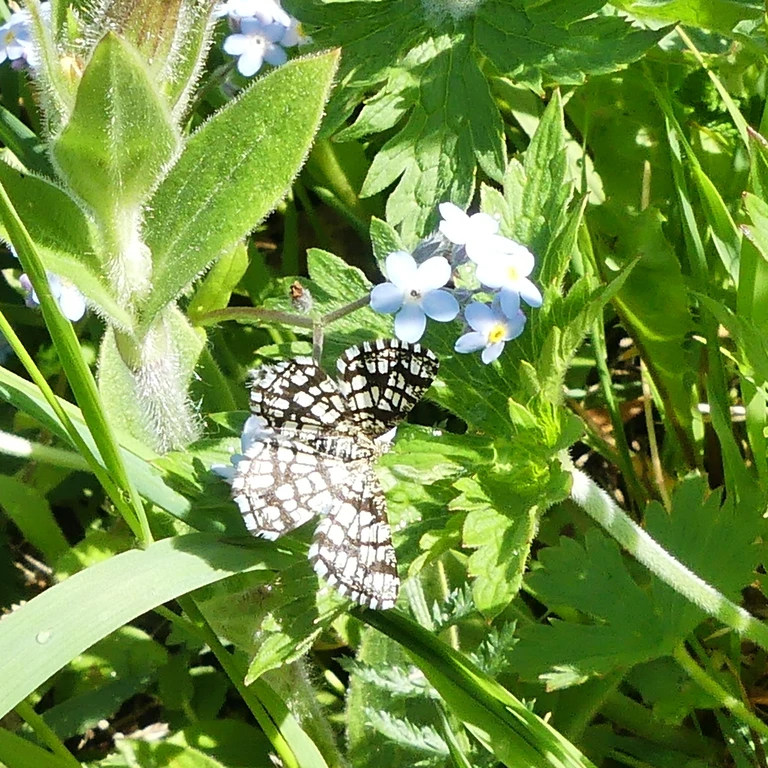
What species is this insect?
Chiasmia clathrata
